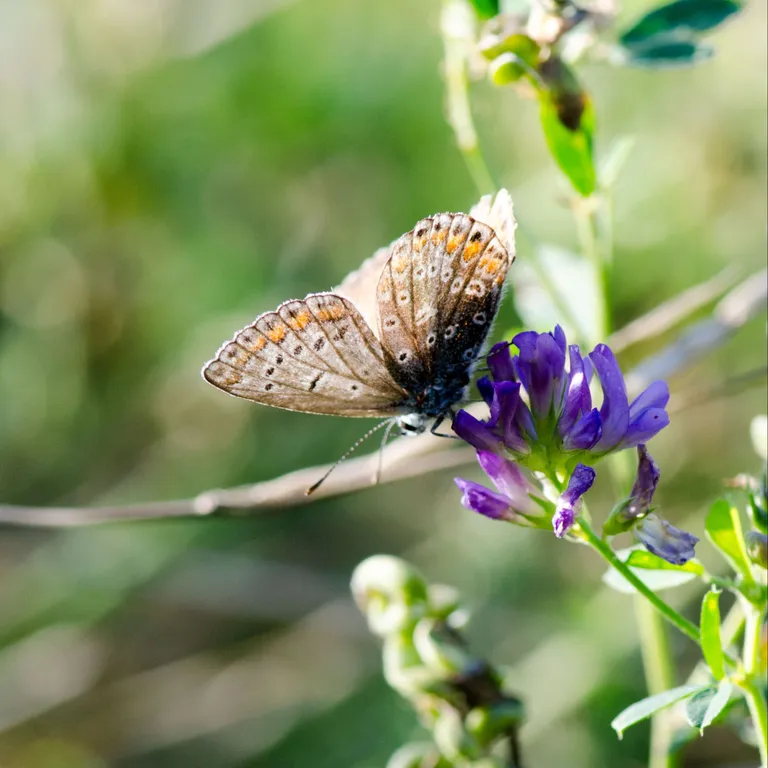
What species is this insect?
Polyommatus icarus
